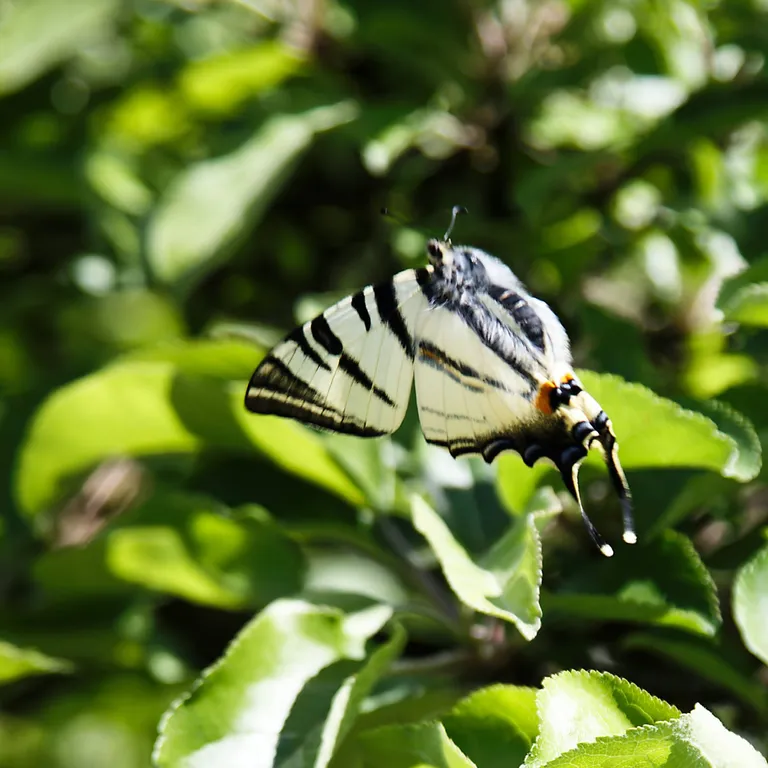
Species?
Iphiclides podalirius
